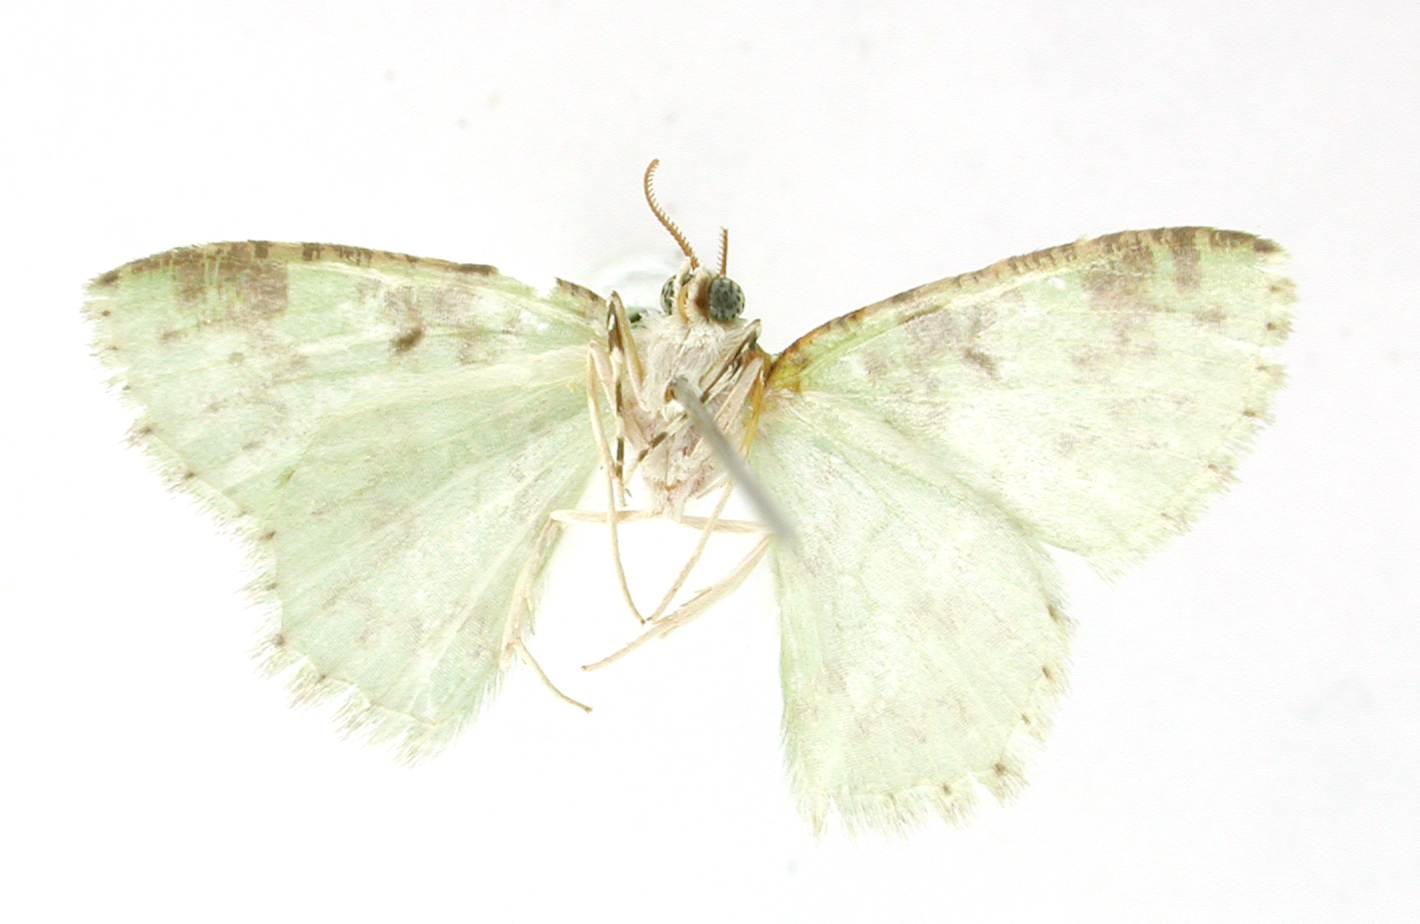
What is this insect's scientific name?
Dryadopsis adjunctaria
